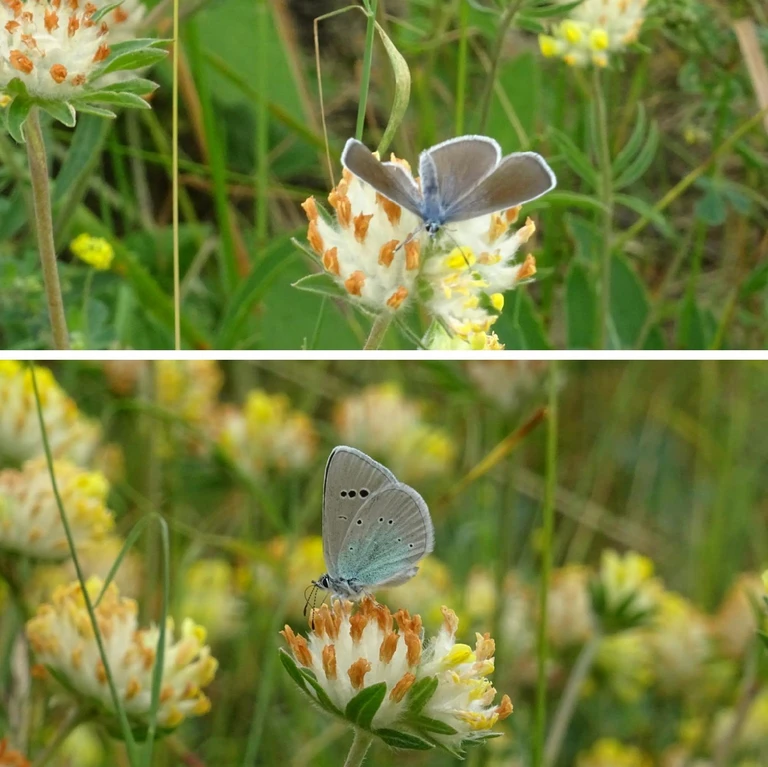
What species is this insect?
Glaucopsyche alexis
